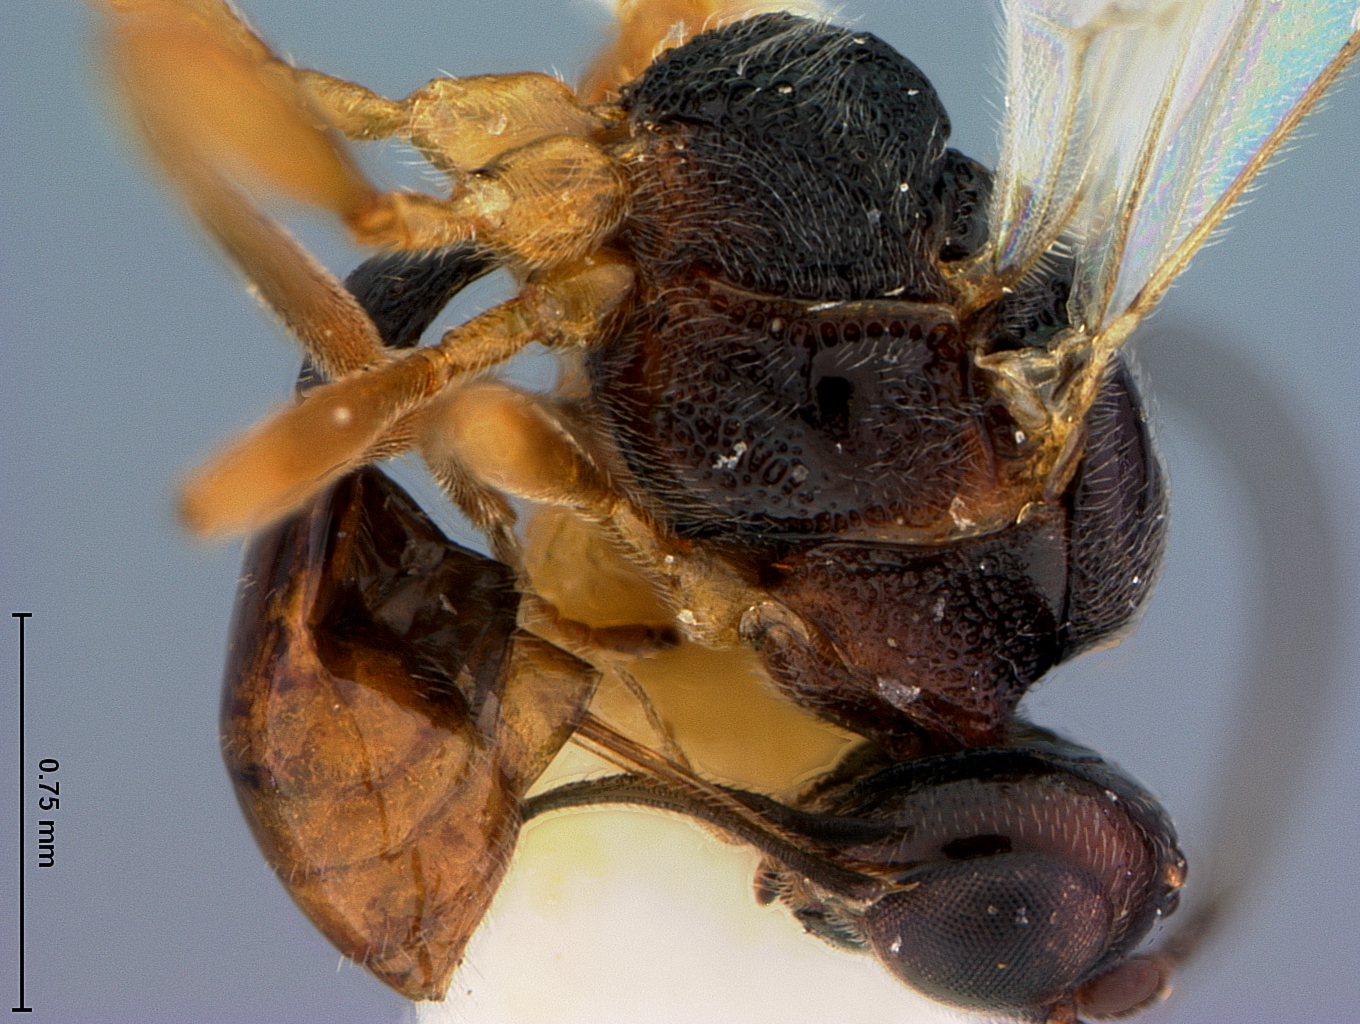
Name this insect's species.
Microctonus audax
